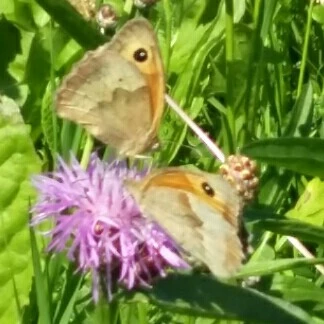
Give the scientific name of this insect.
Maniola jurtina
